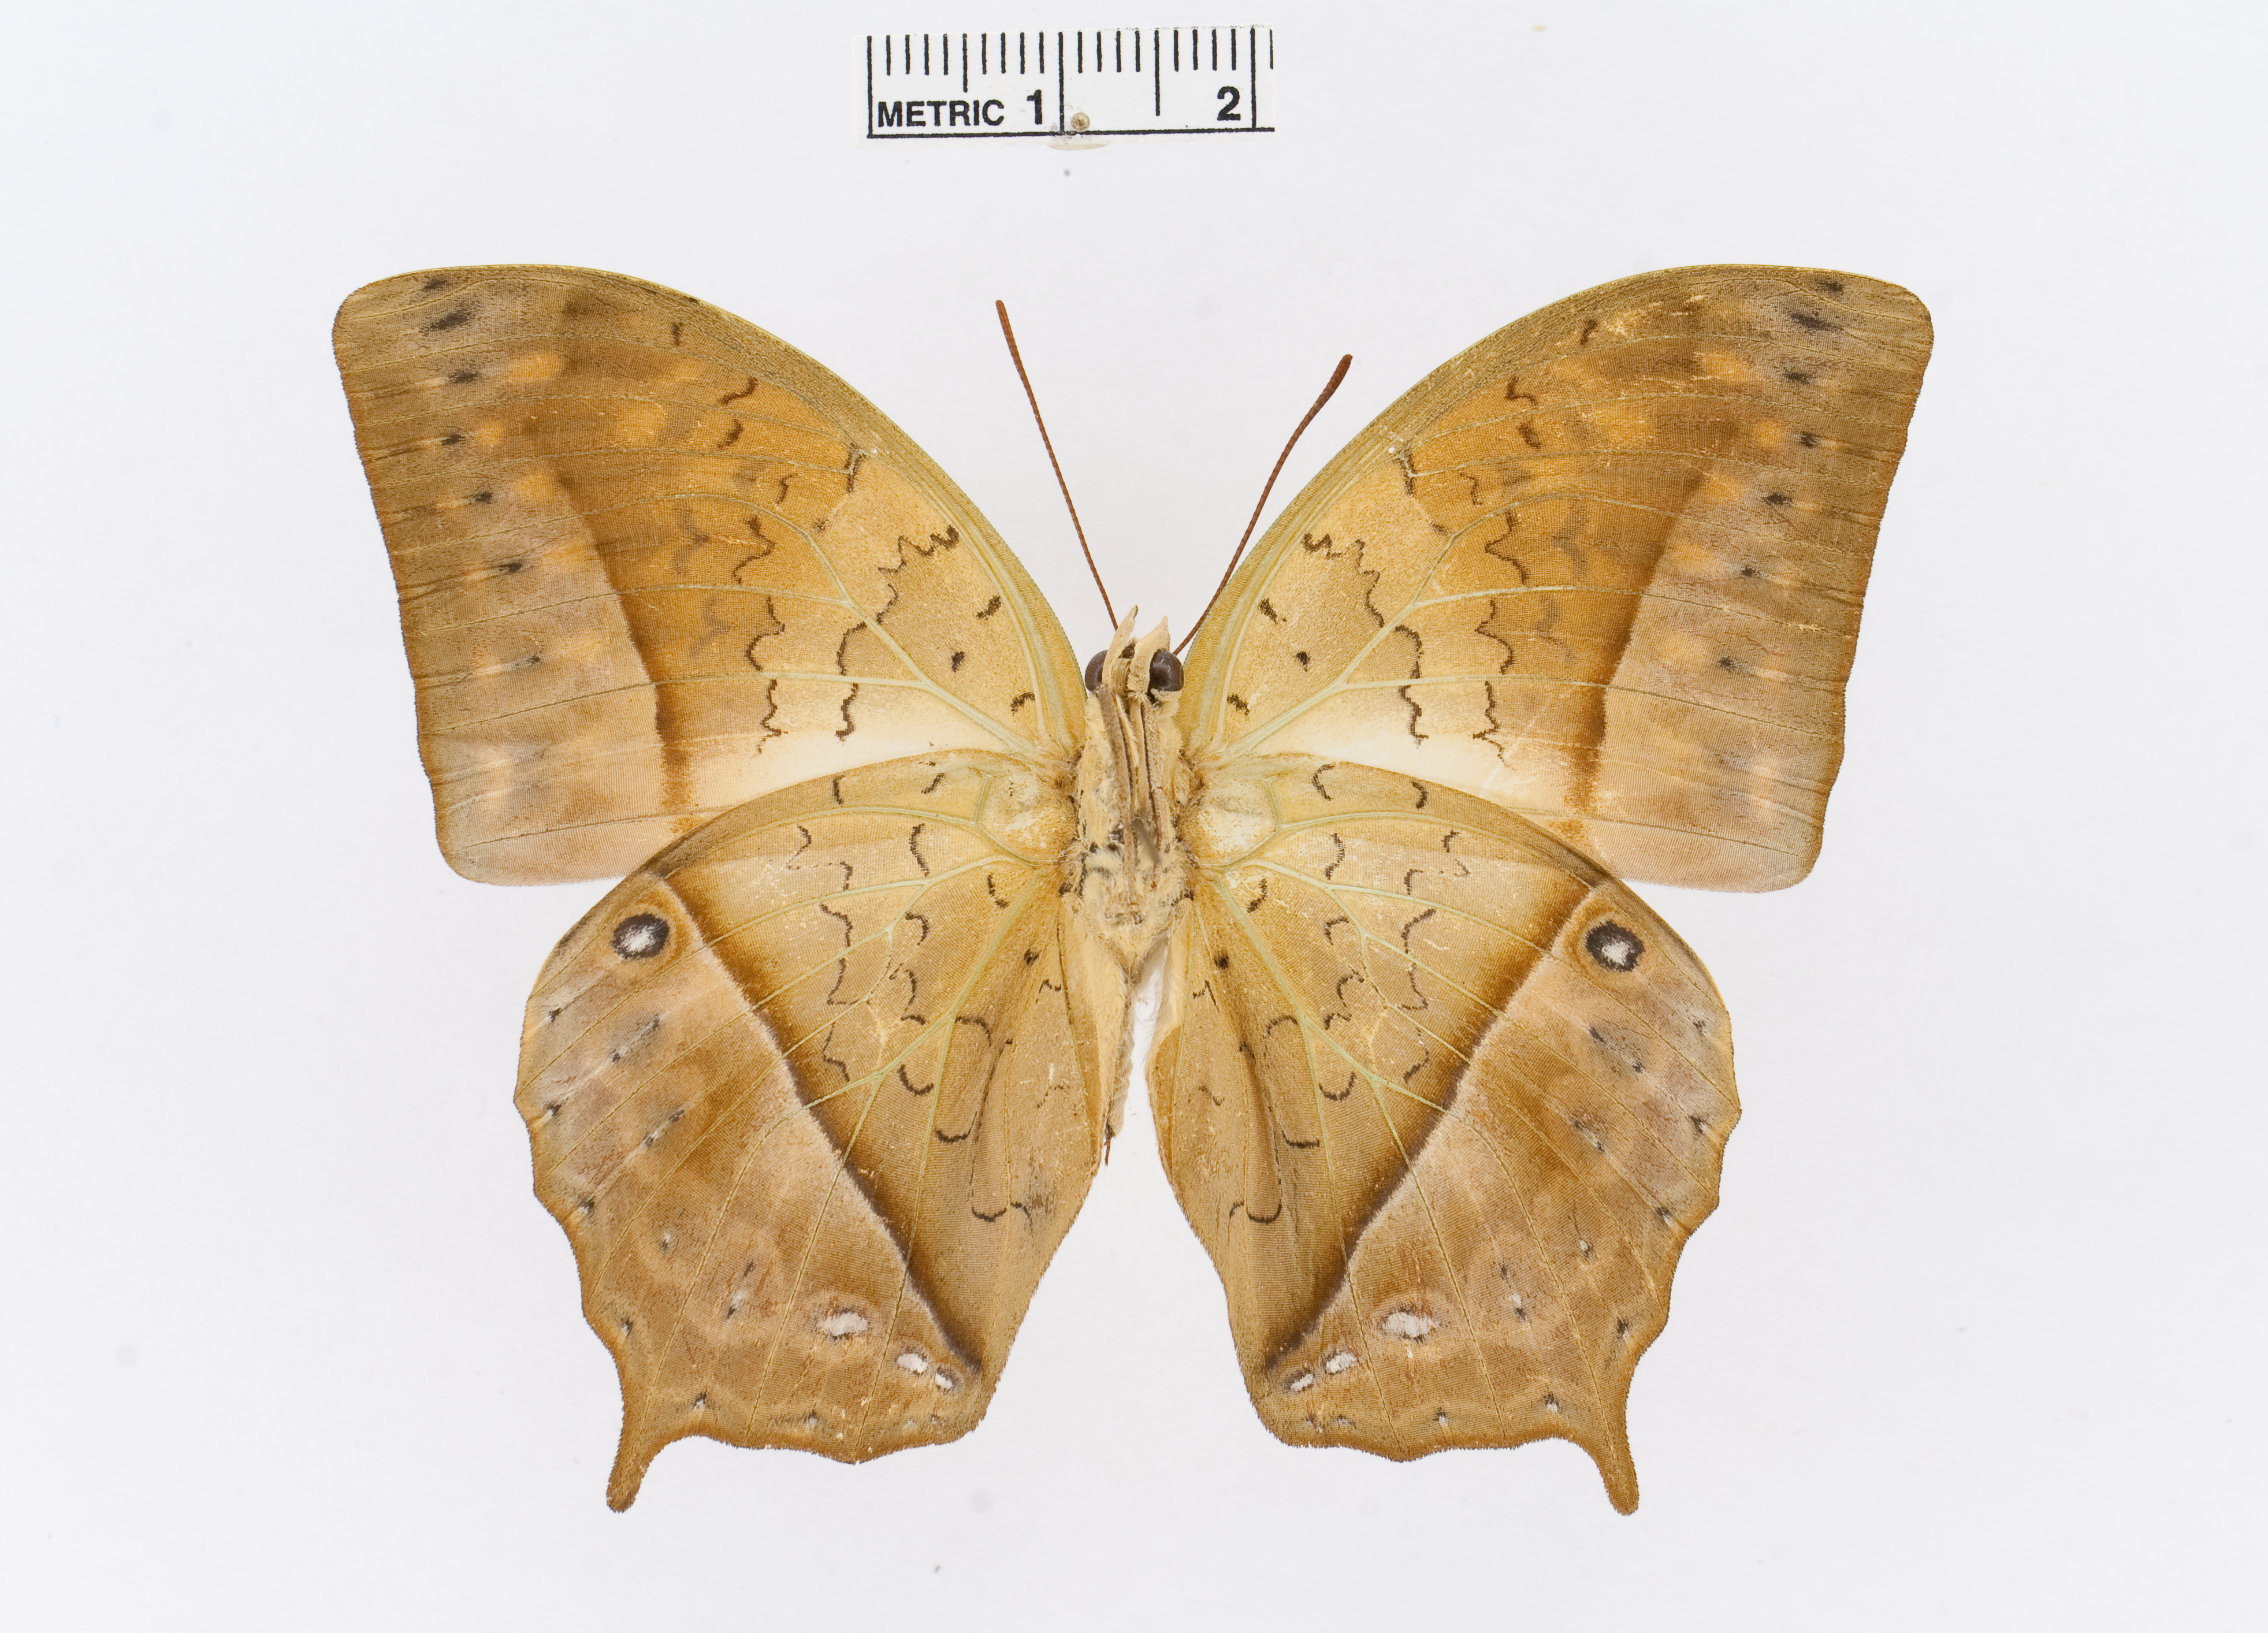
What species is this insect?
Charaxes fulvescens
